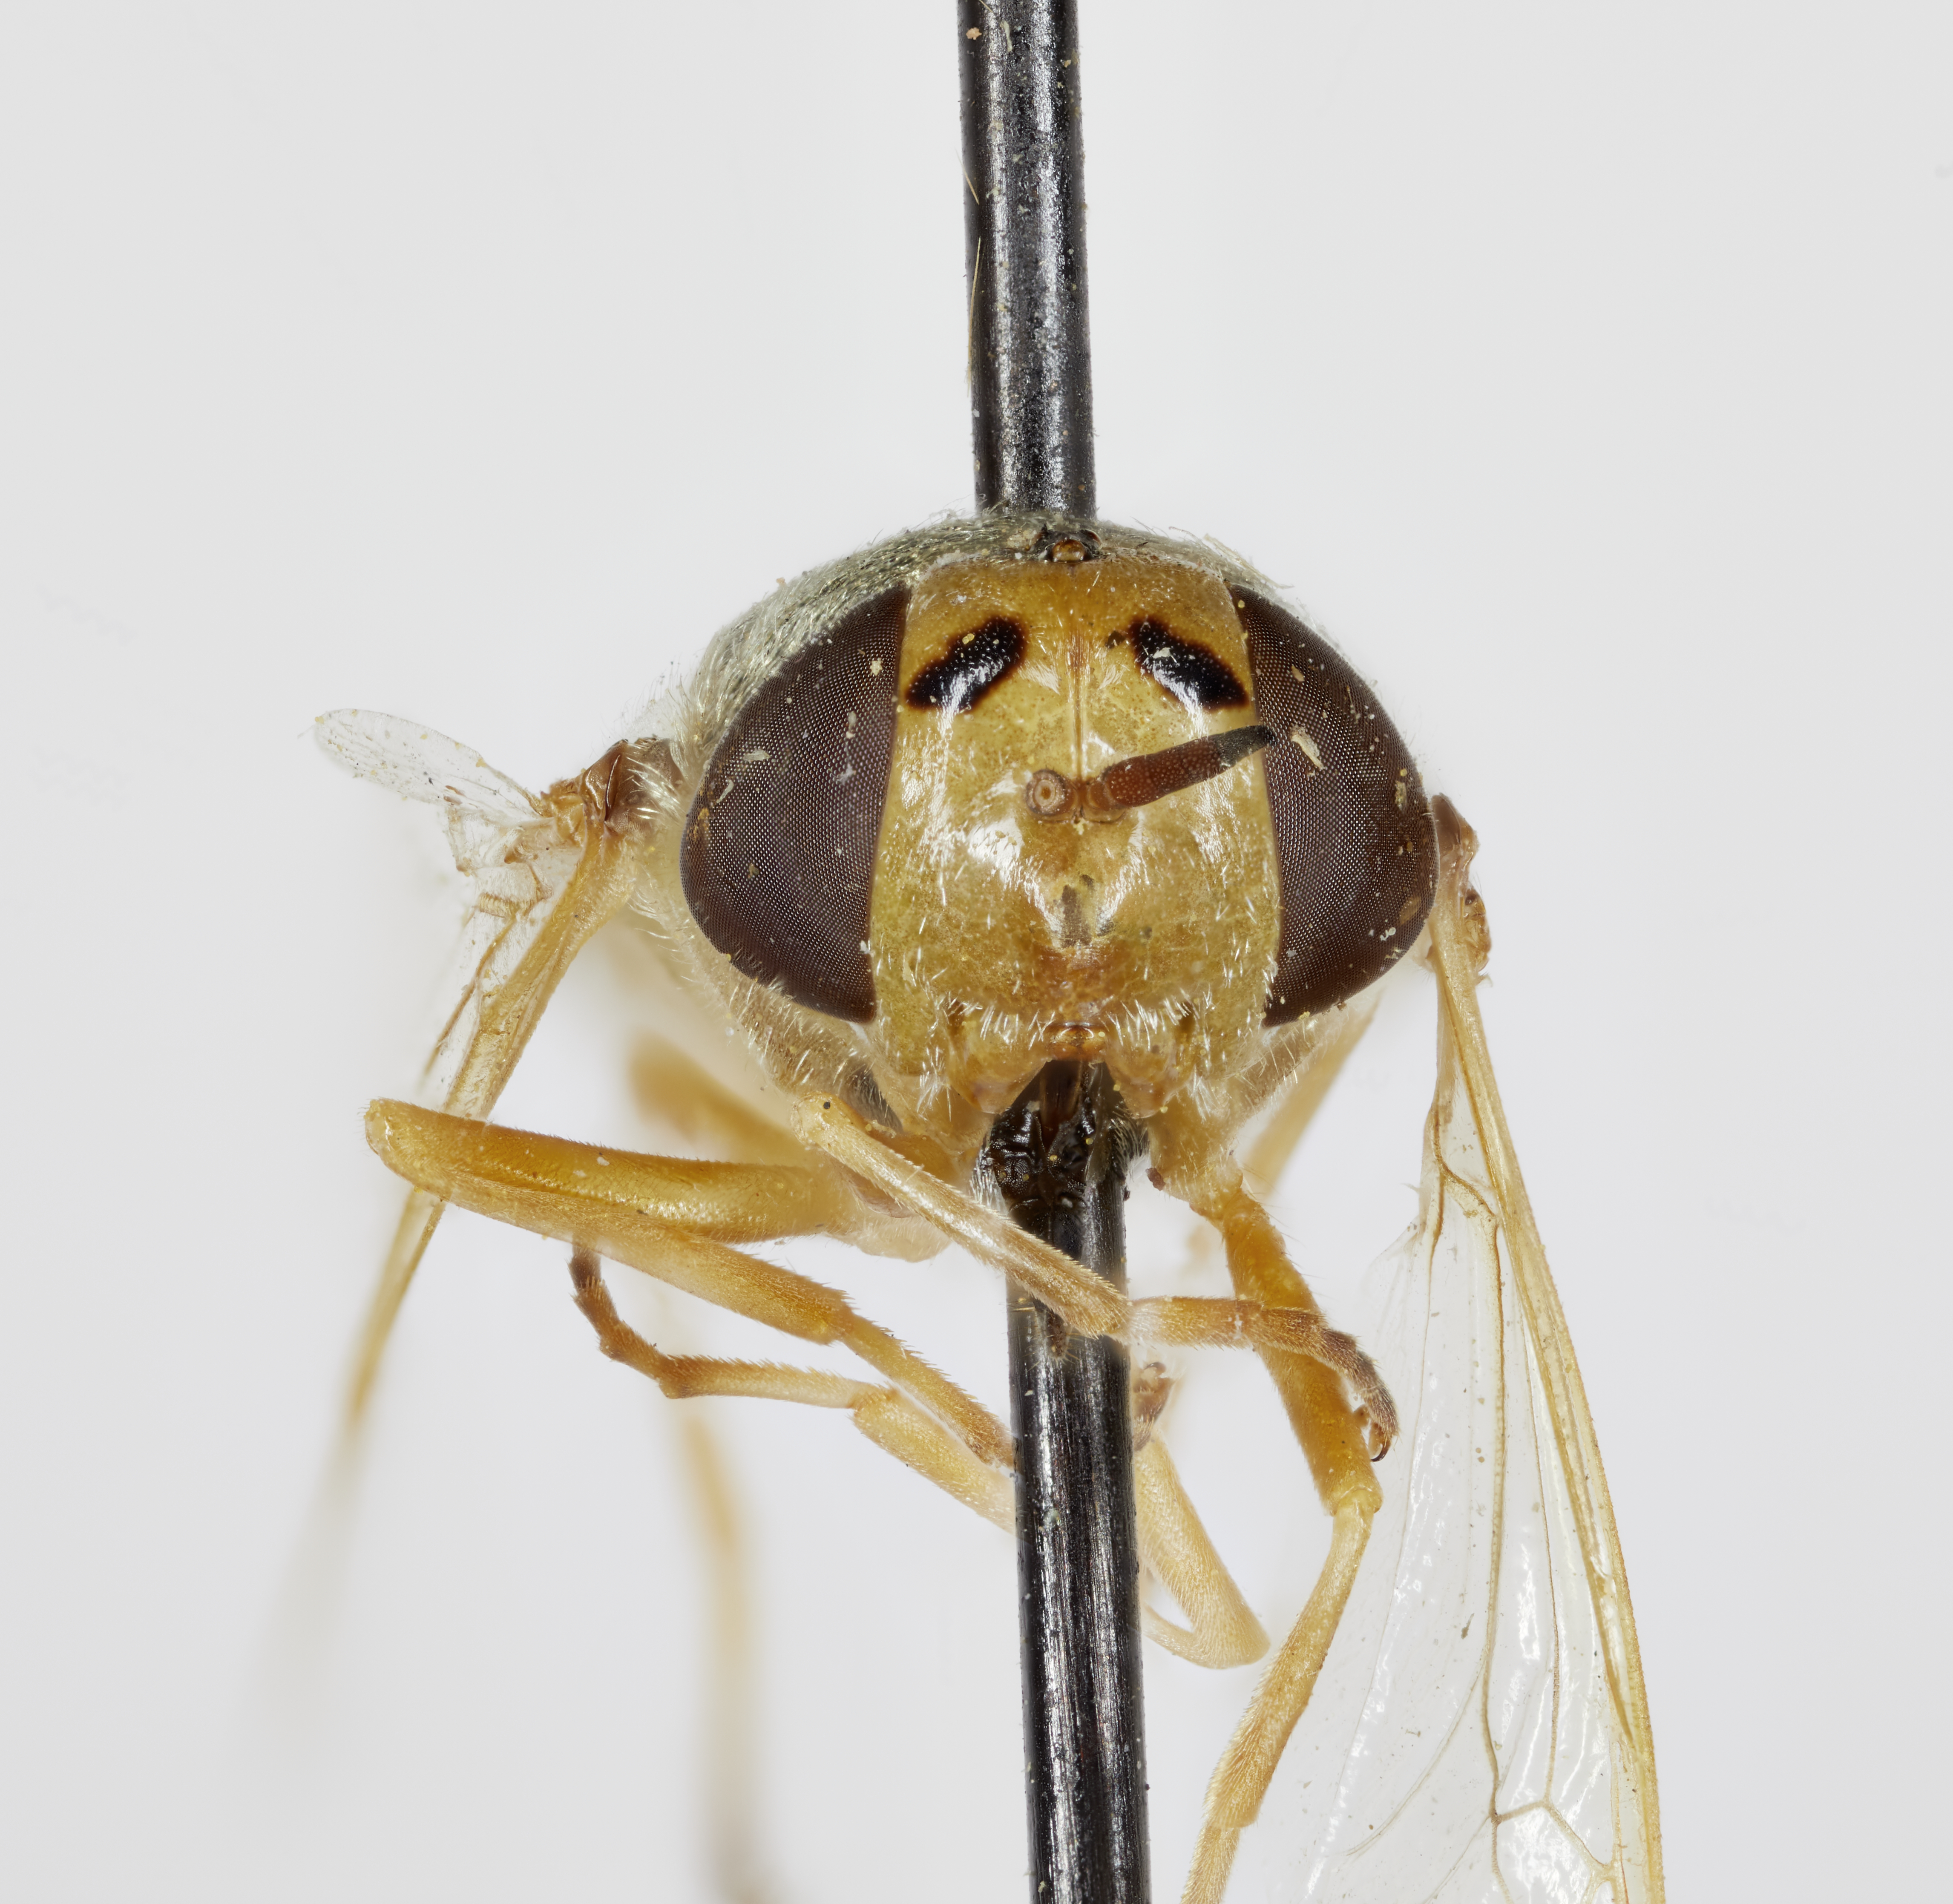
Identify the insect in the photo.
Odontomyia alticola
